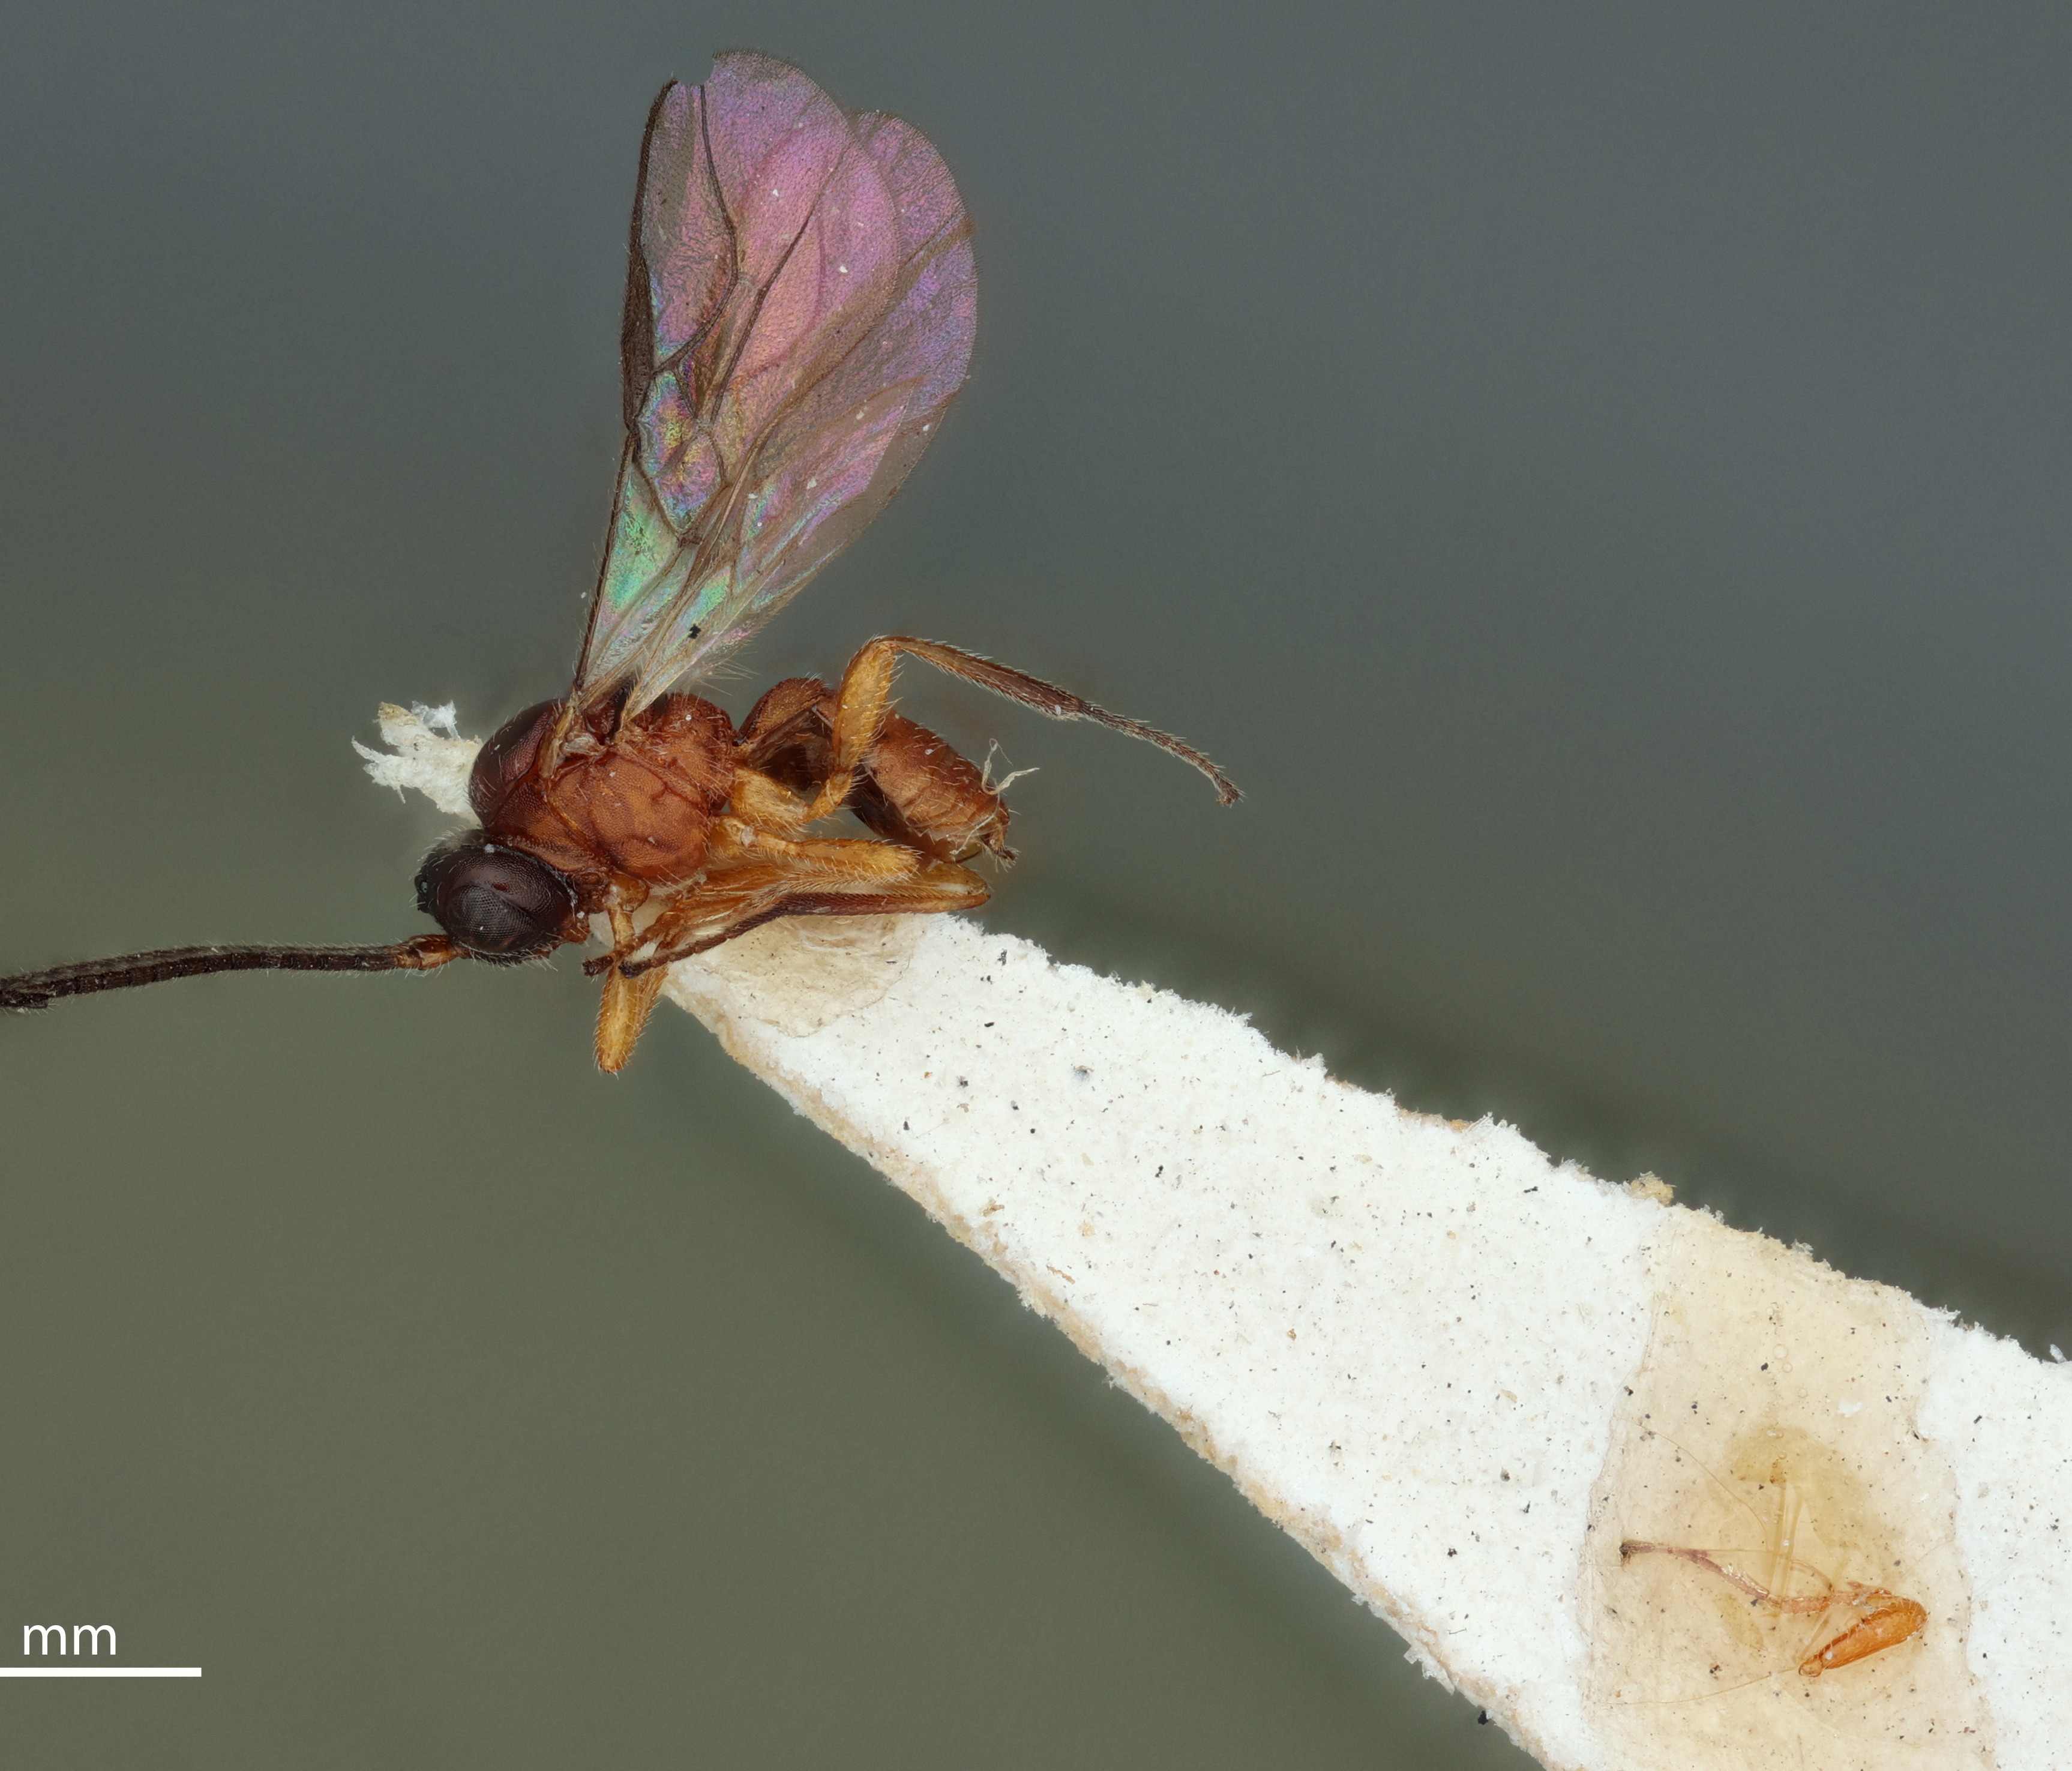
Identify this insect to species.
Opius alachuanus
